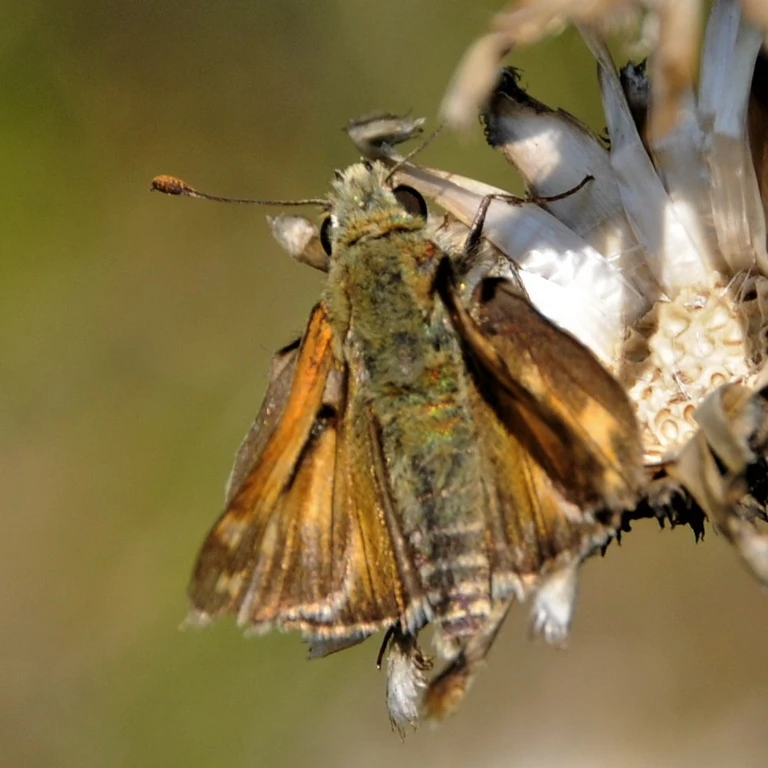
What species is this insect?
Hesperia comma
